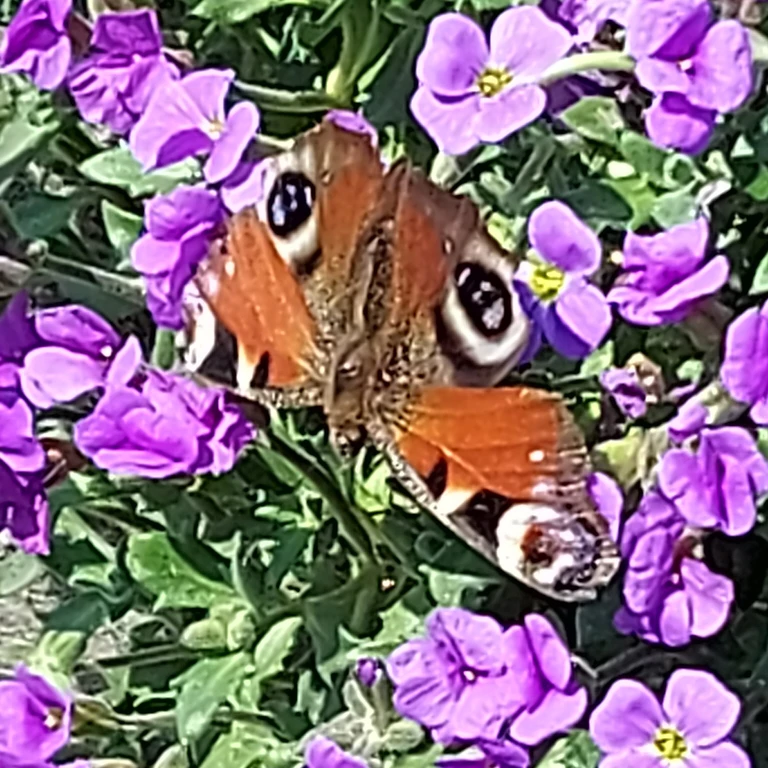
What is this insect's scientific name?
Aglais io
